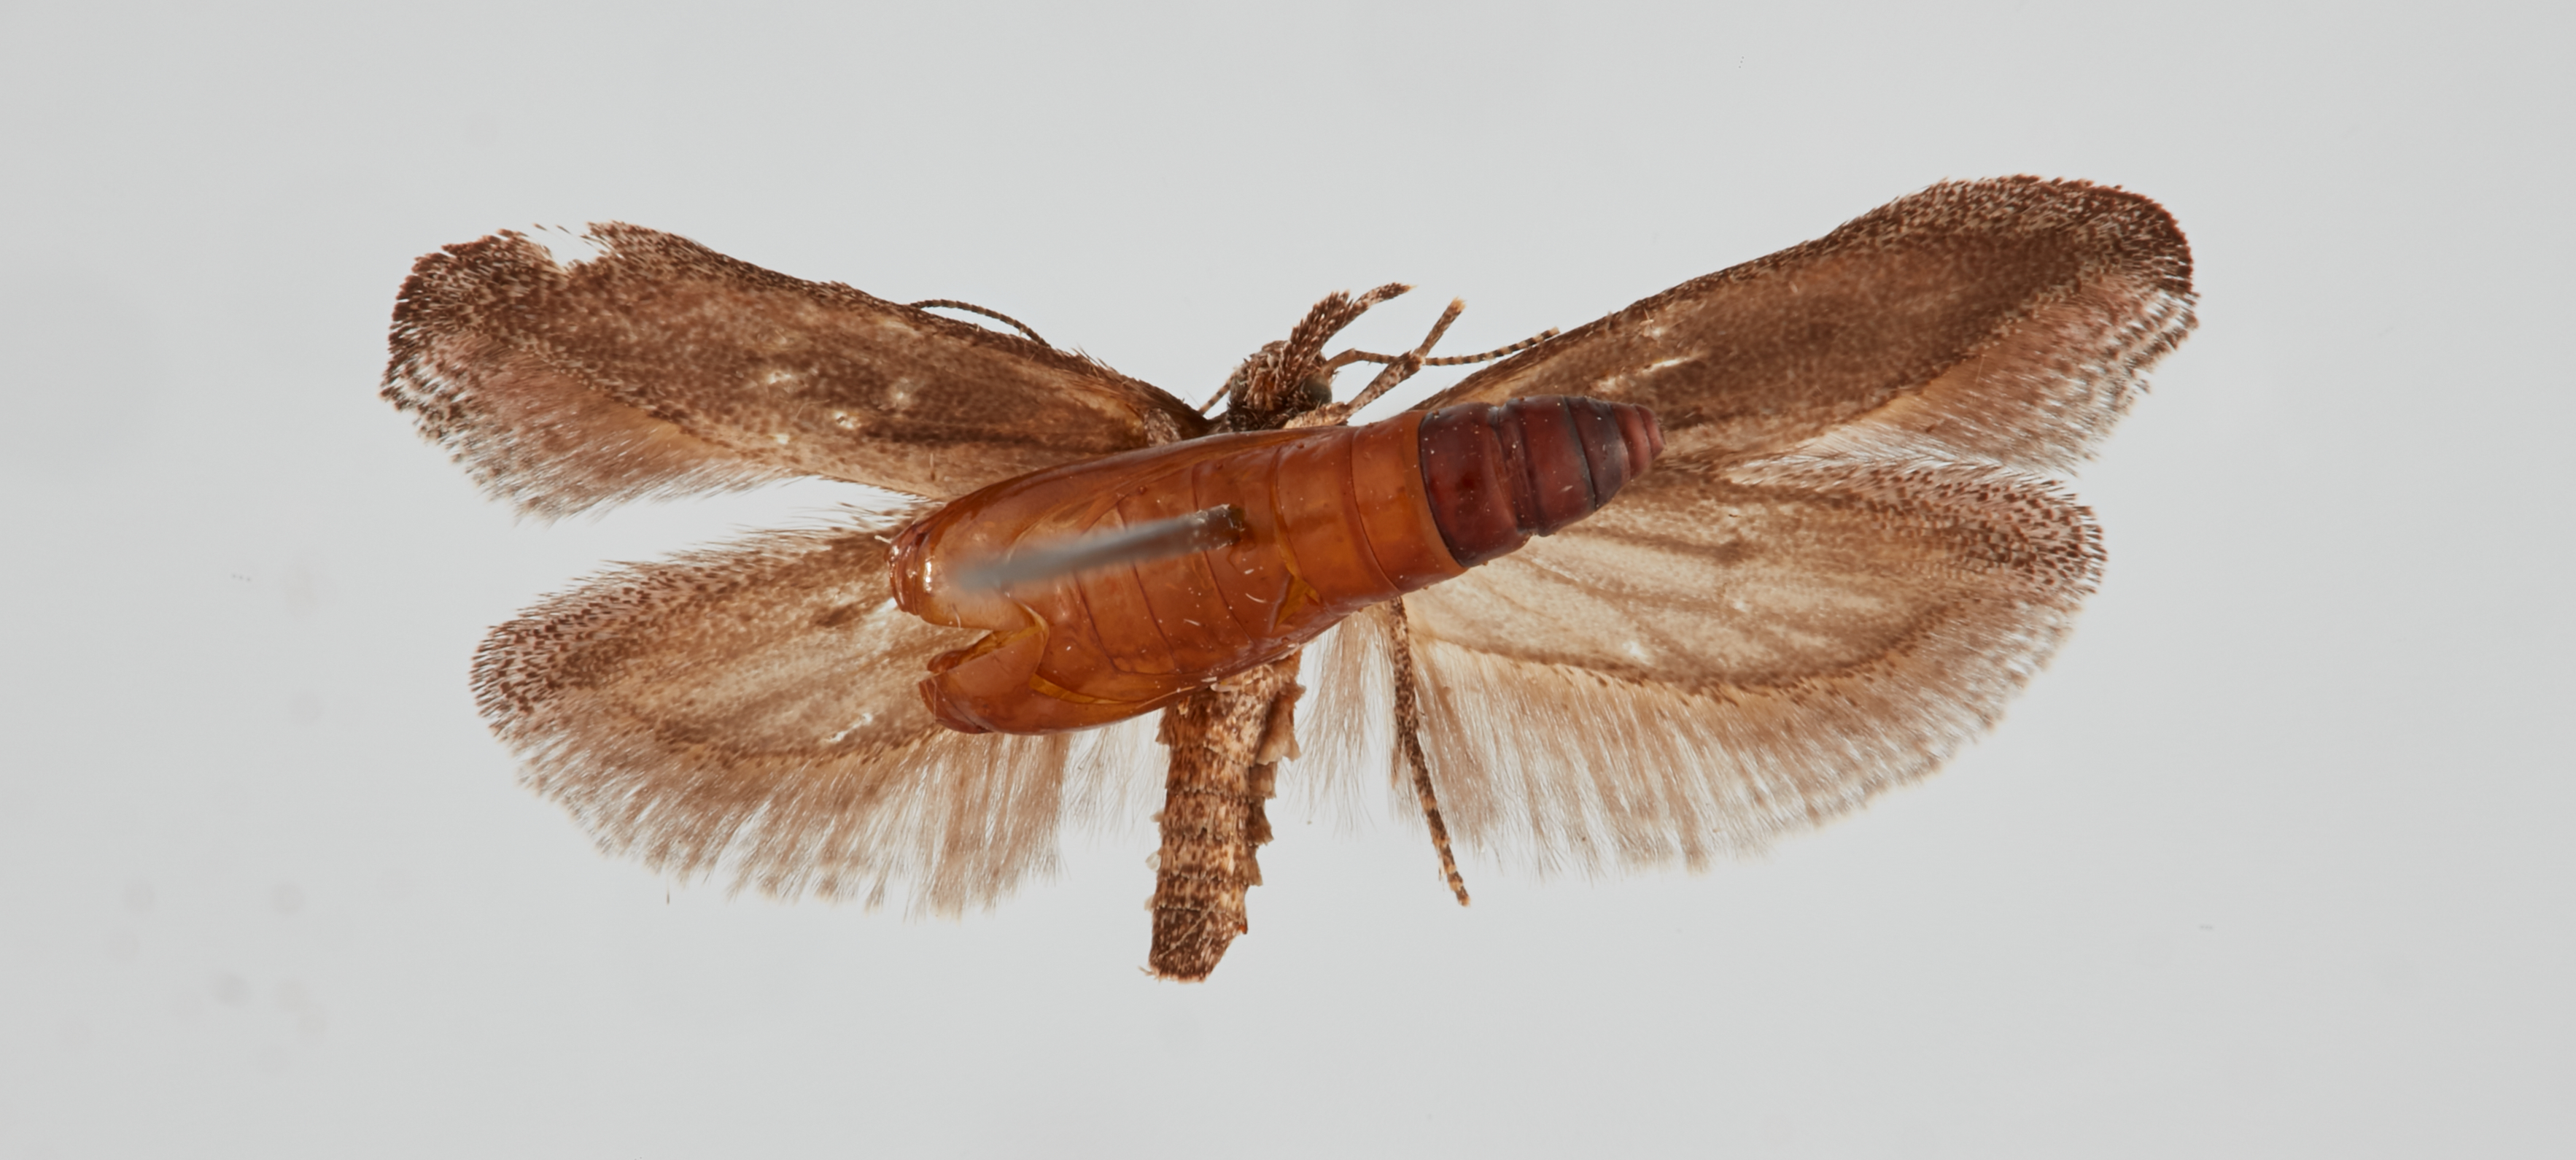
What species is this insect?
Gnorimoschema gallaesolidaginis
